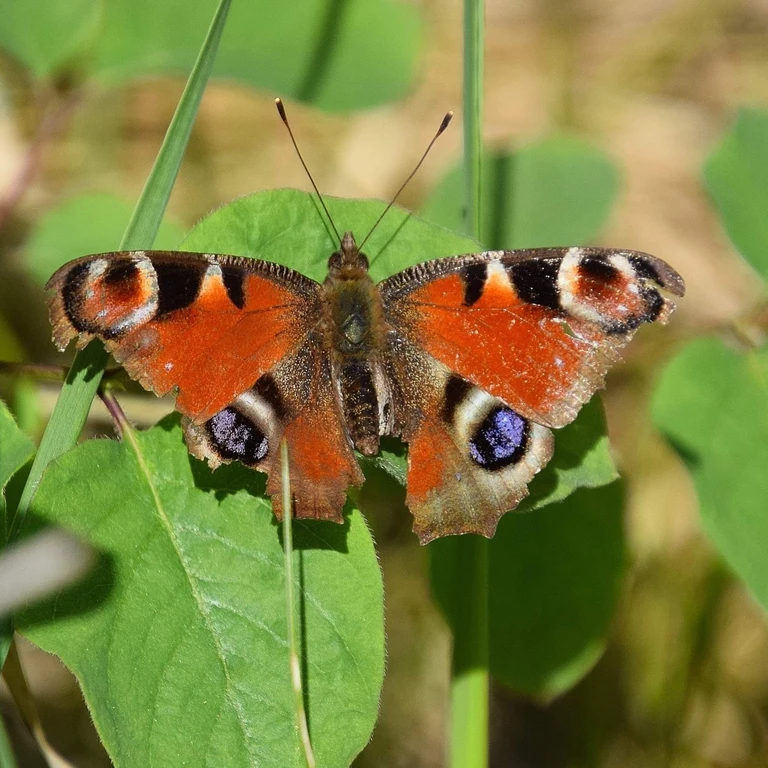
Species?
Aglais io
